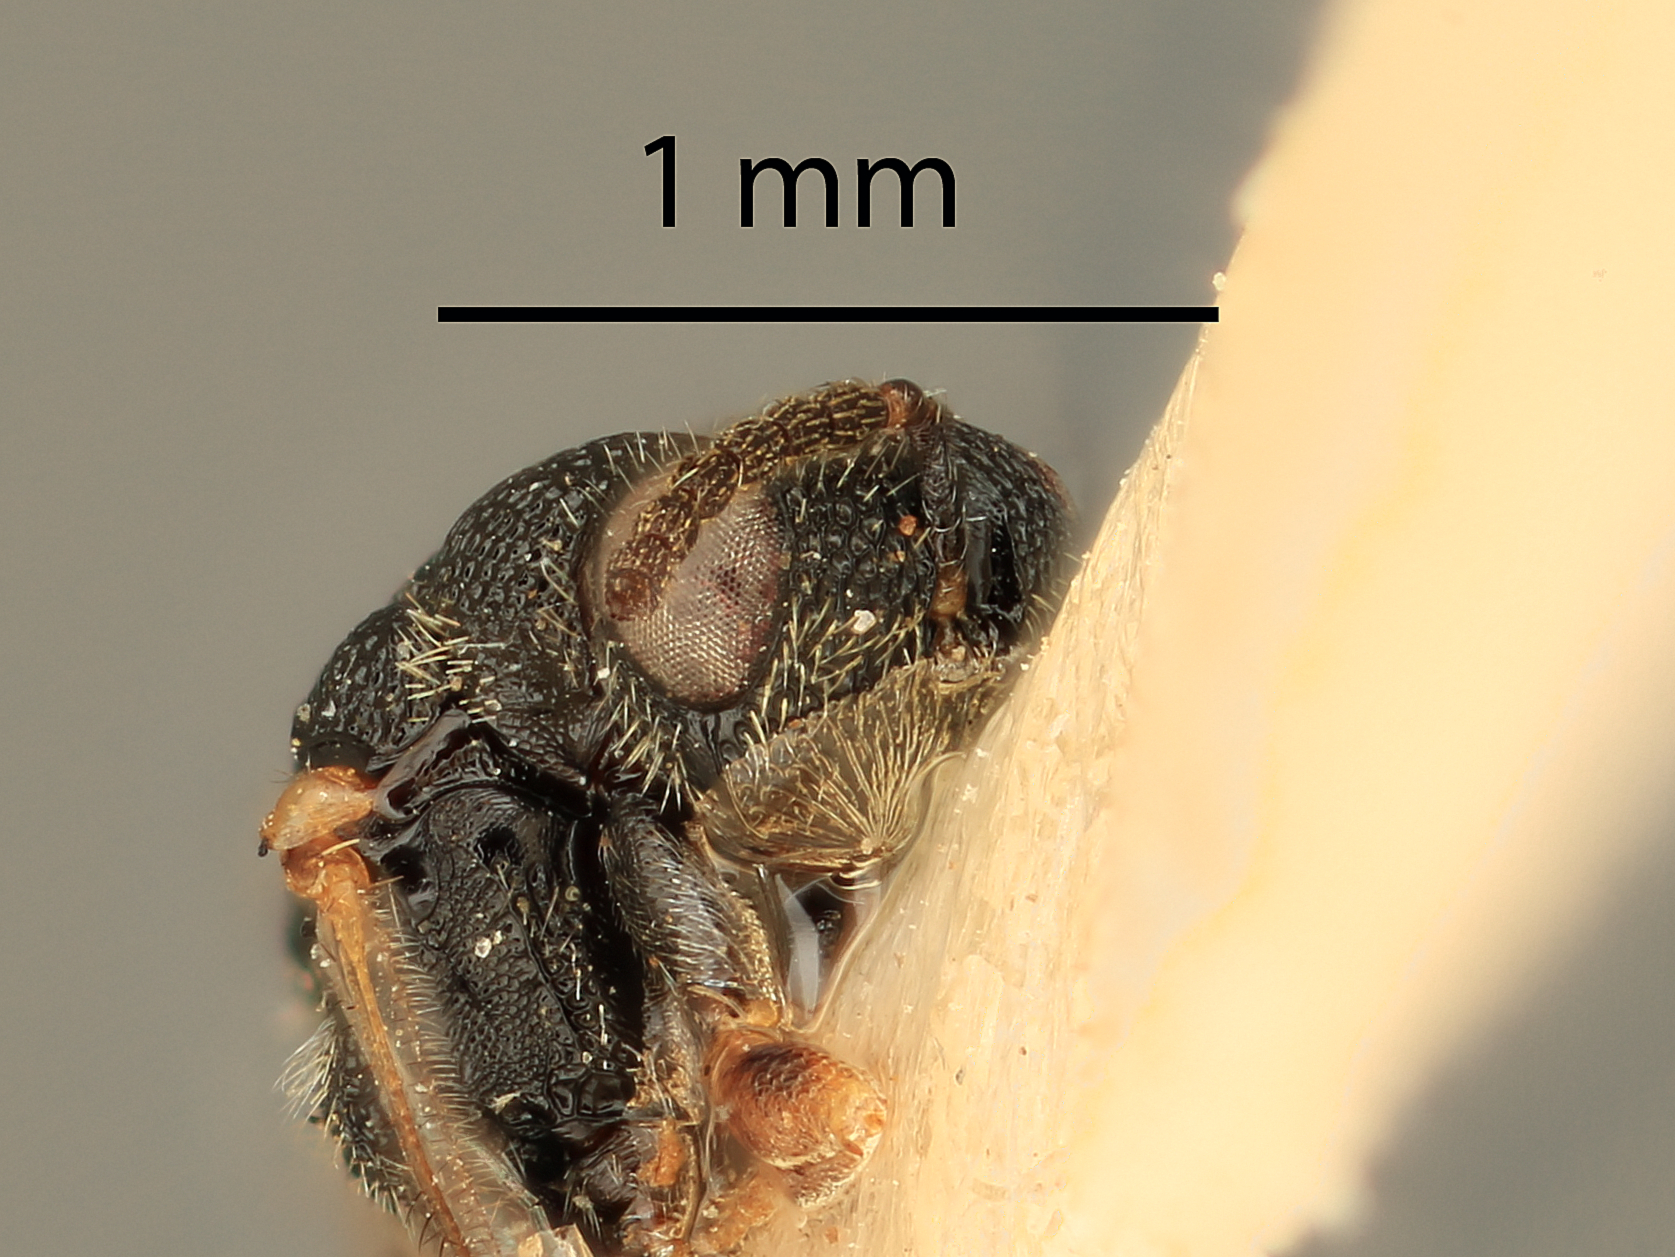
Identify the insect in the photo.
Eurytoma impar
